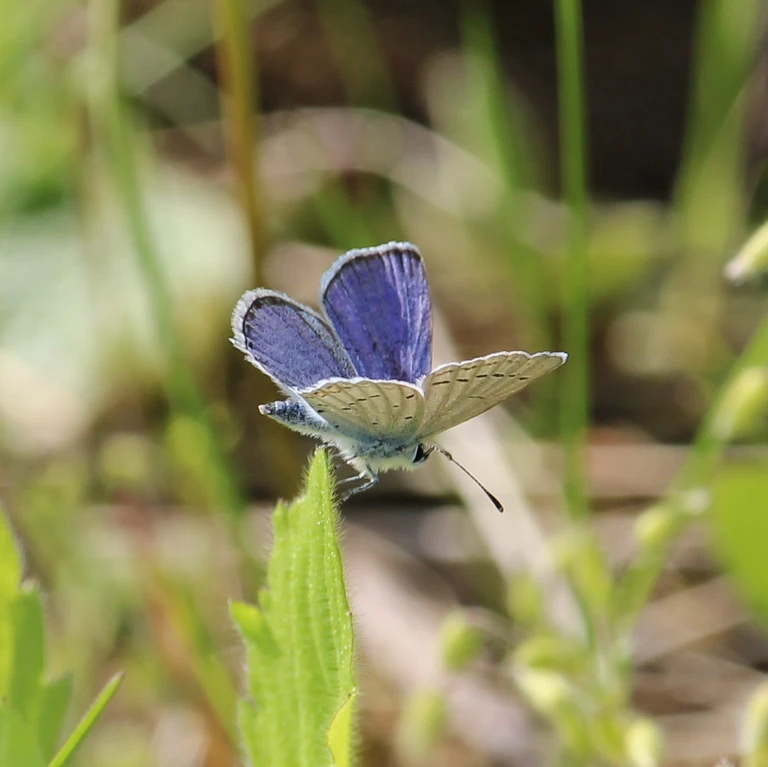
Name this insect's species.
Cupido argiades (also Elkalyce argiades)
